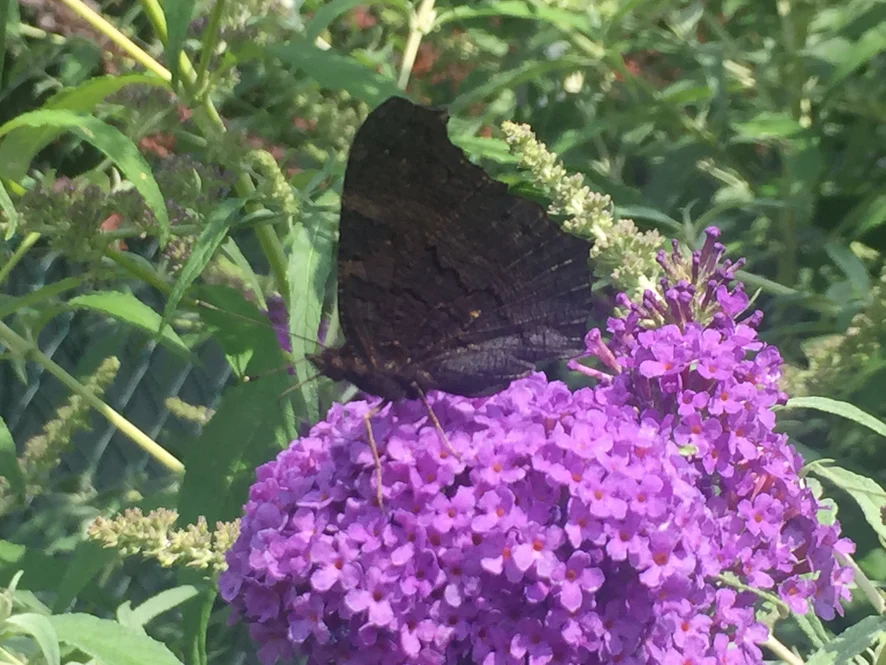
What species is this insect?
Aglais io
